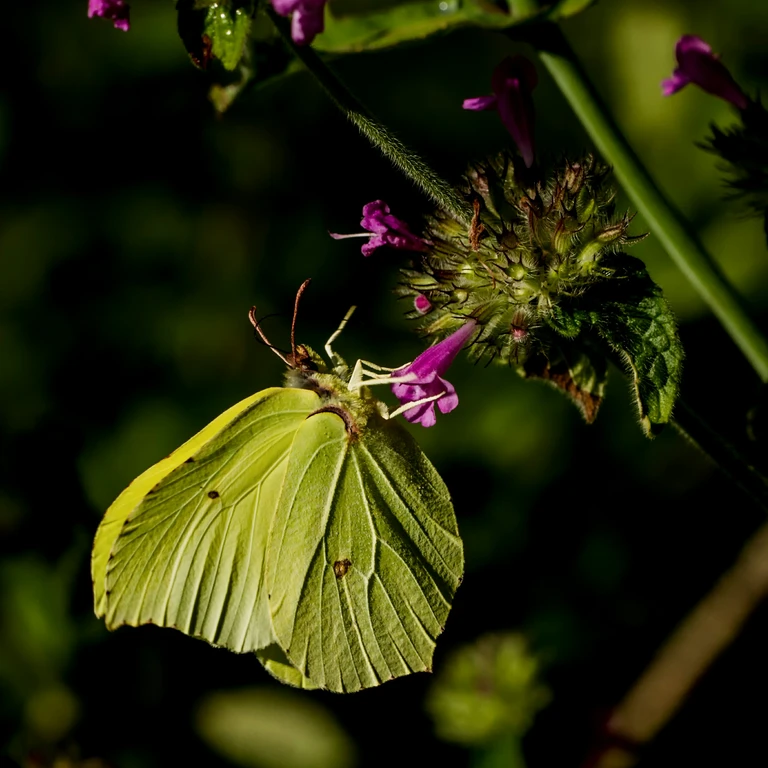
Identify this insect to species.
Gonepteryx rhamni
